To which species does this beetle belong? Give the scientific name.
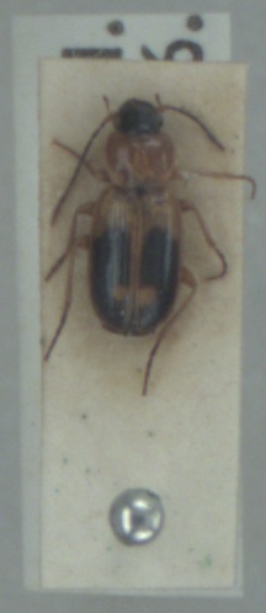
Badister bullatus
